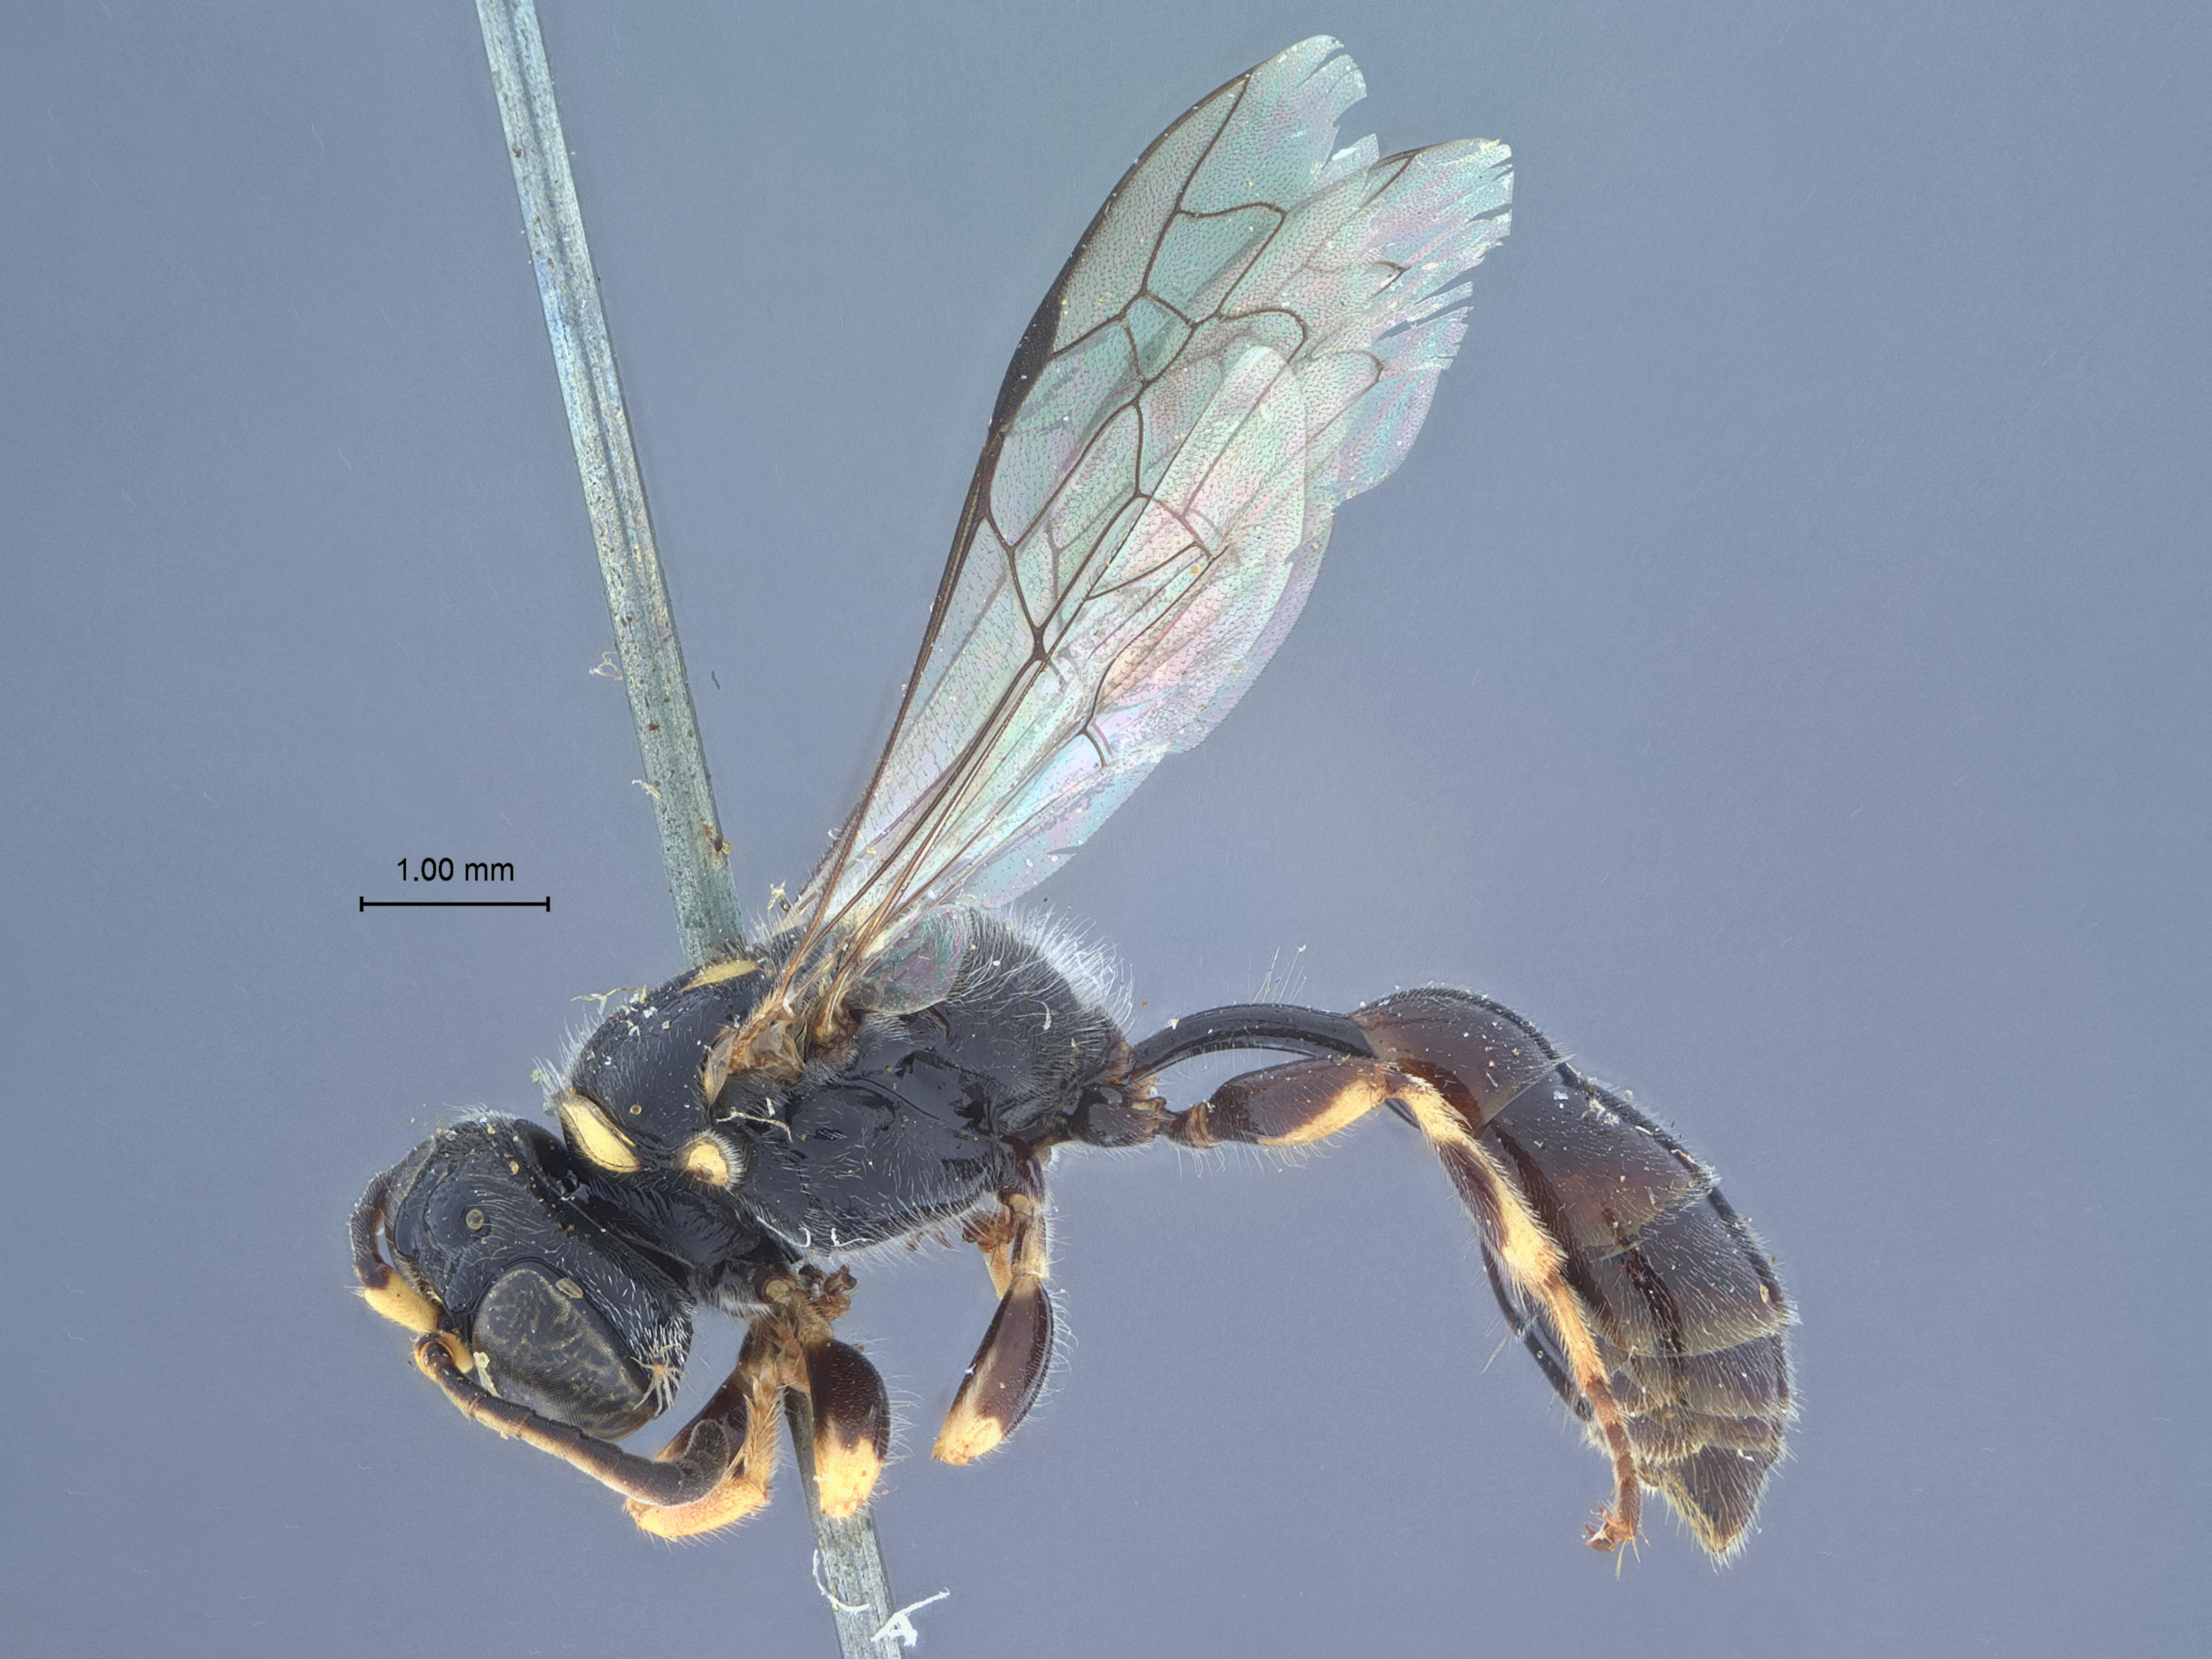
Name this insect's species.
Diodontus tuberculifrons
